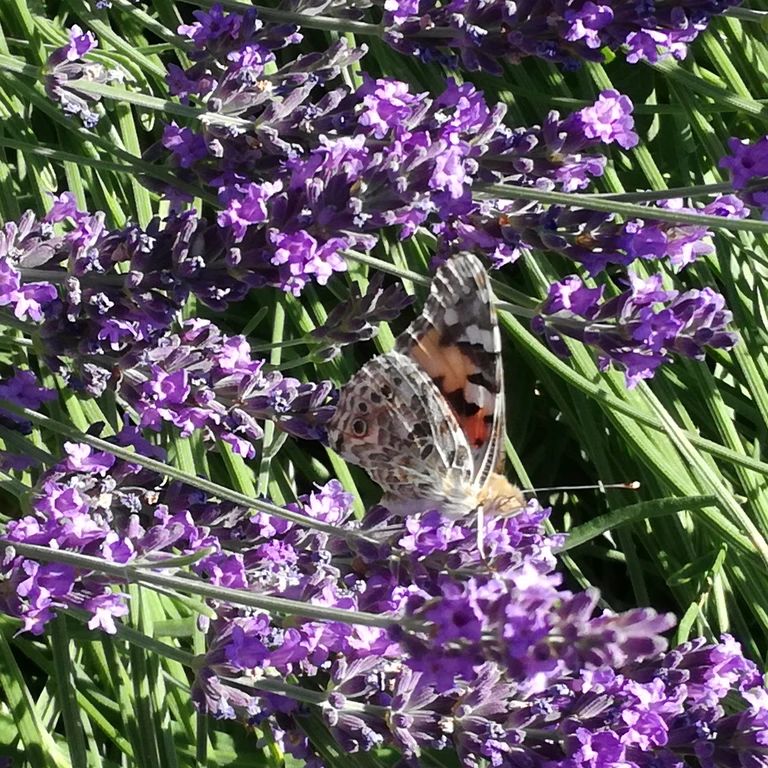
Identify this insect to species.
Vanessa cardui
